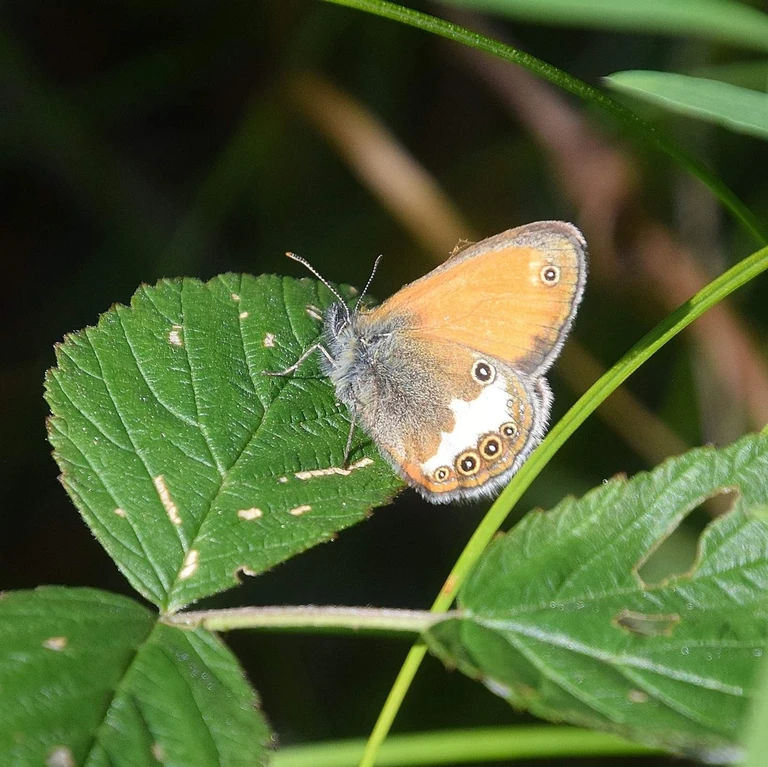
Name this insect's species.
Coenonympha arcania
